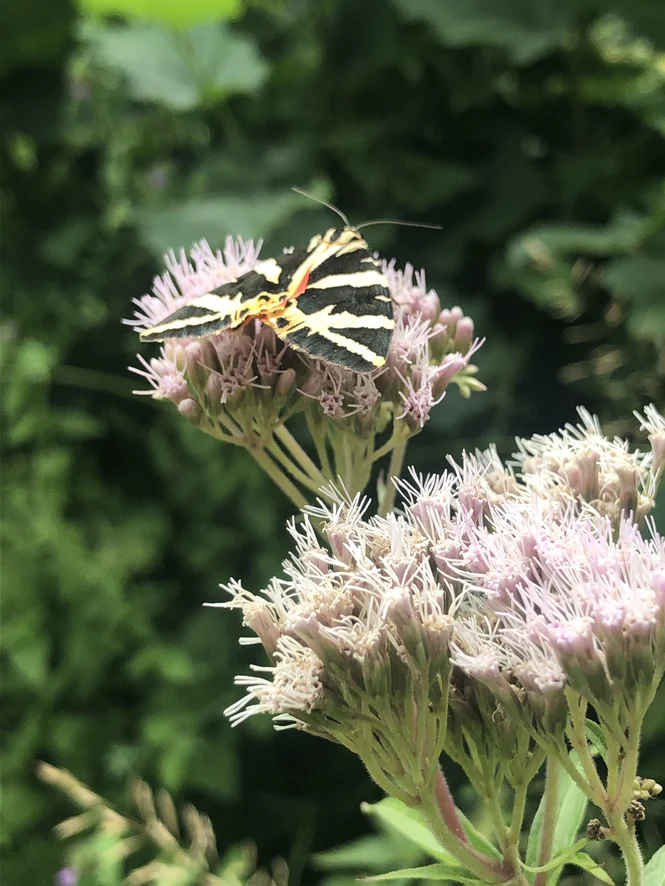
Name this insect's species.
Euplagia quadripunctaria
